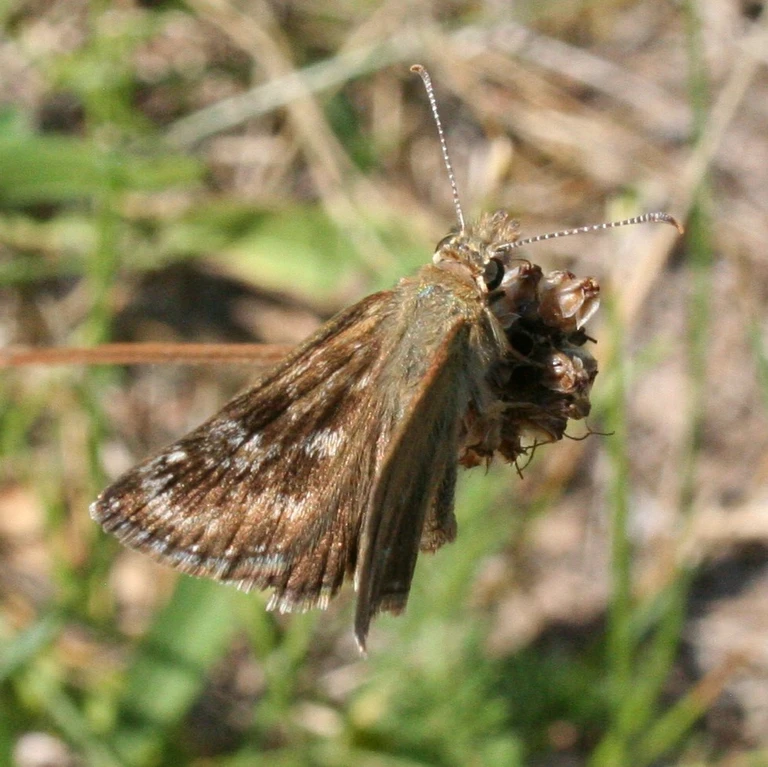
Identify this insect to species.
Erynnis tages
